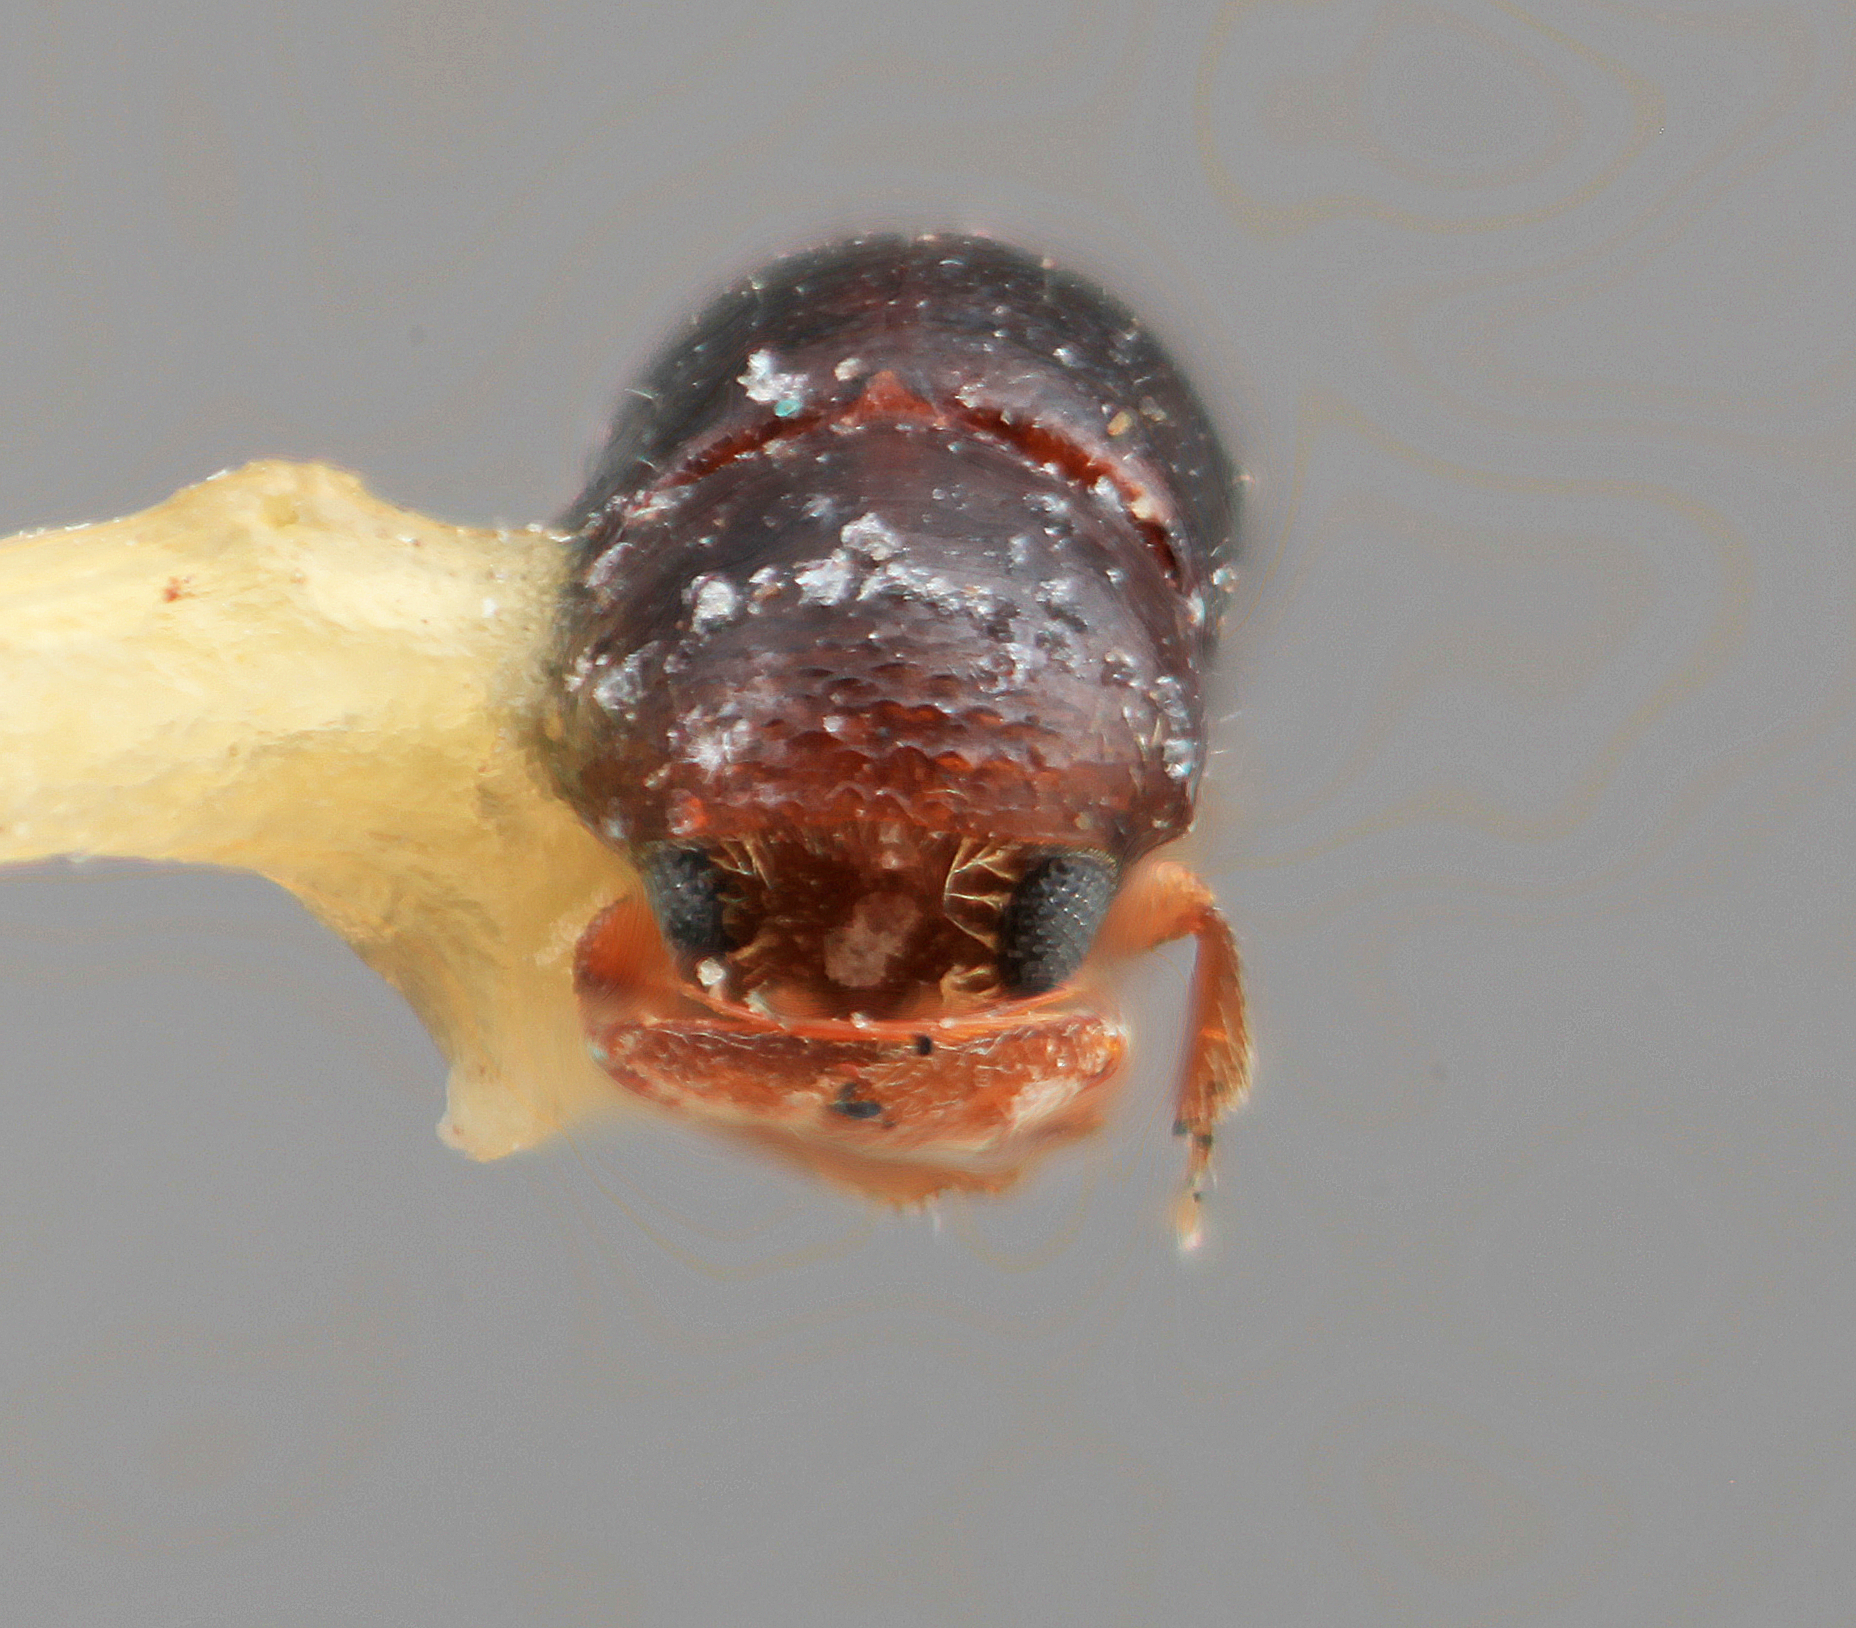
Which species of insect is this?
Corthylus pygmaeus
